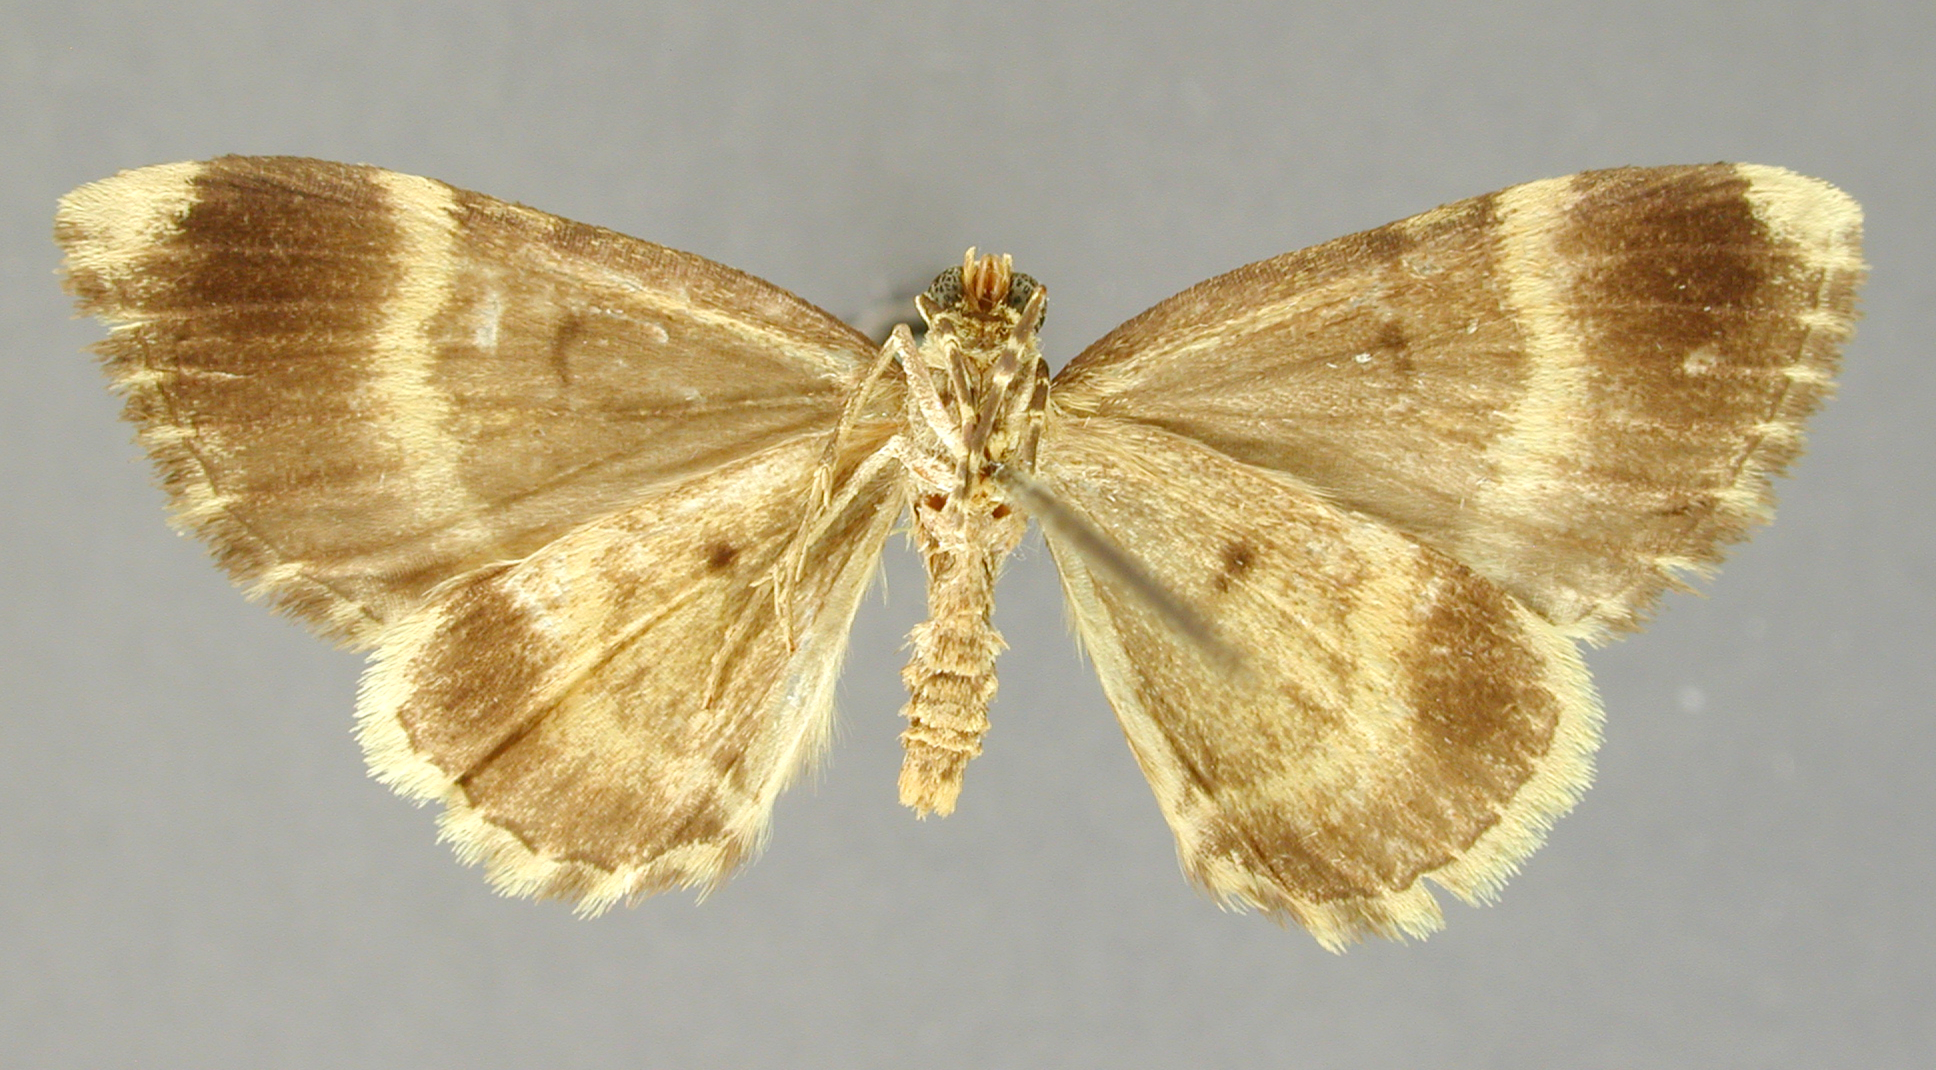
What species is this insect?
Anapalta immixta
